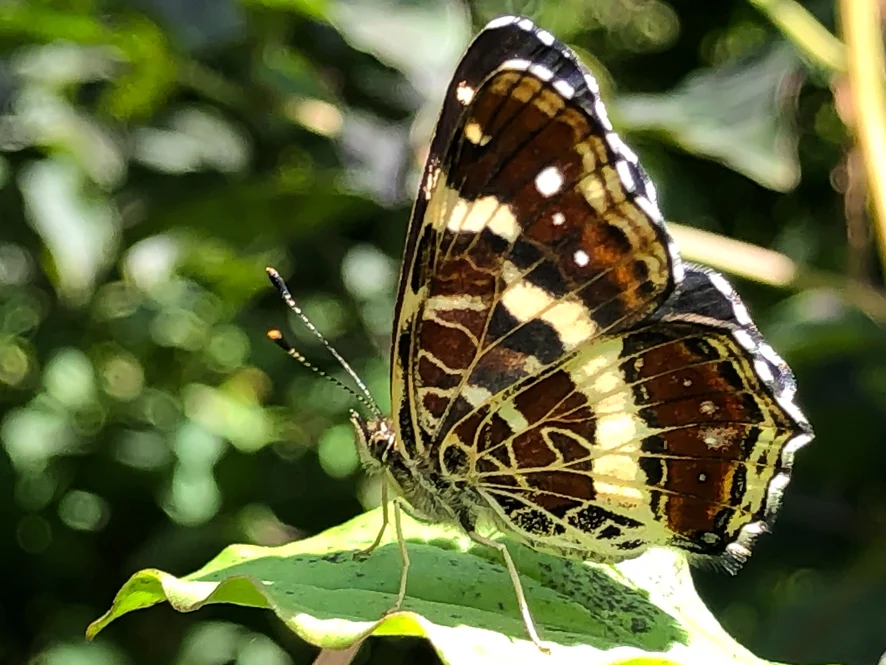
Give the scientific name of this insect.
Araschnia levana
